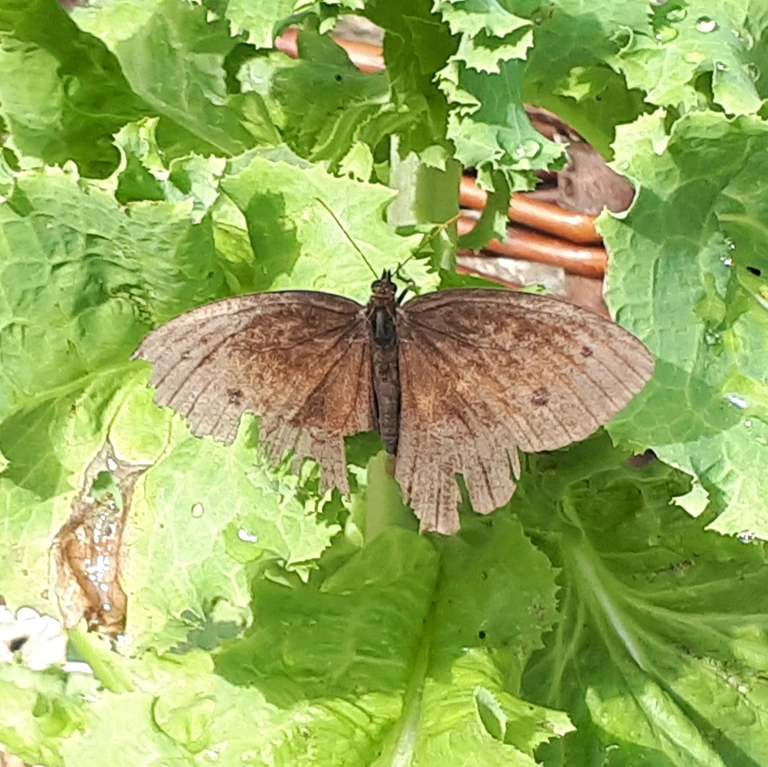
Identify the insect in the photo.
Maniola jurtina
